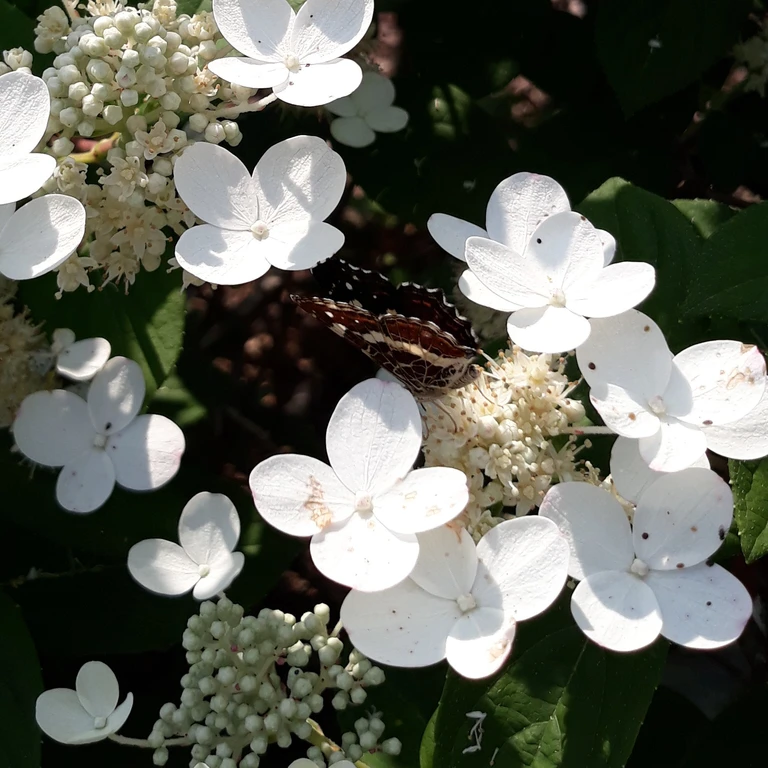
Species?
Araschnia levana
